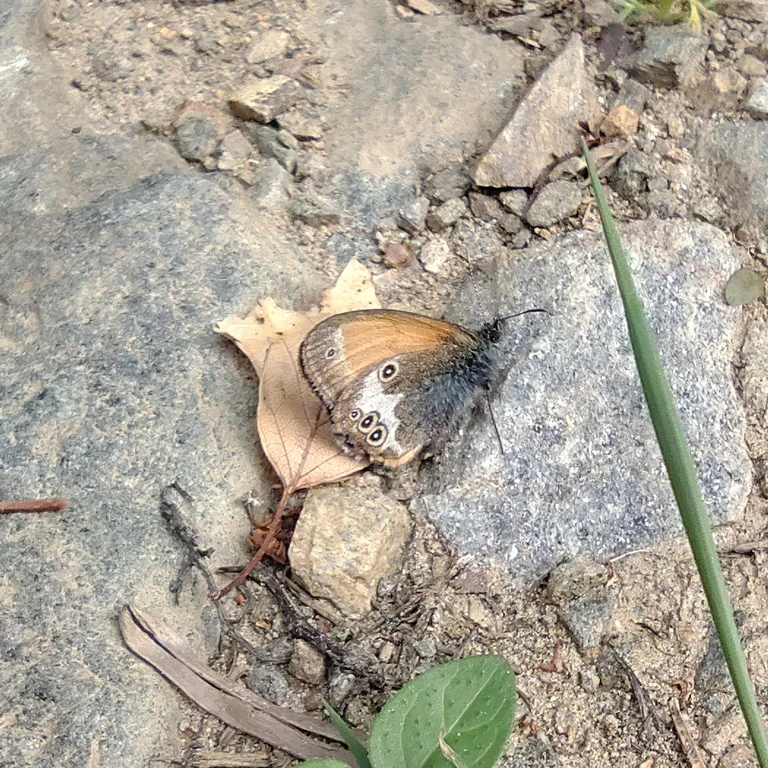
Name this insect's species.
Coenonympha arcania
